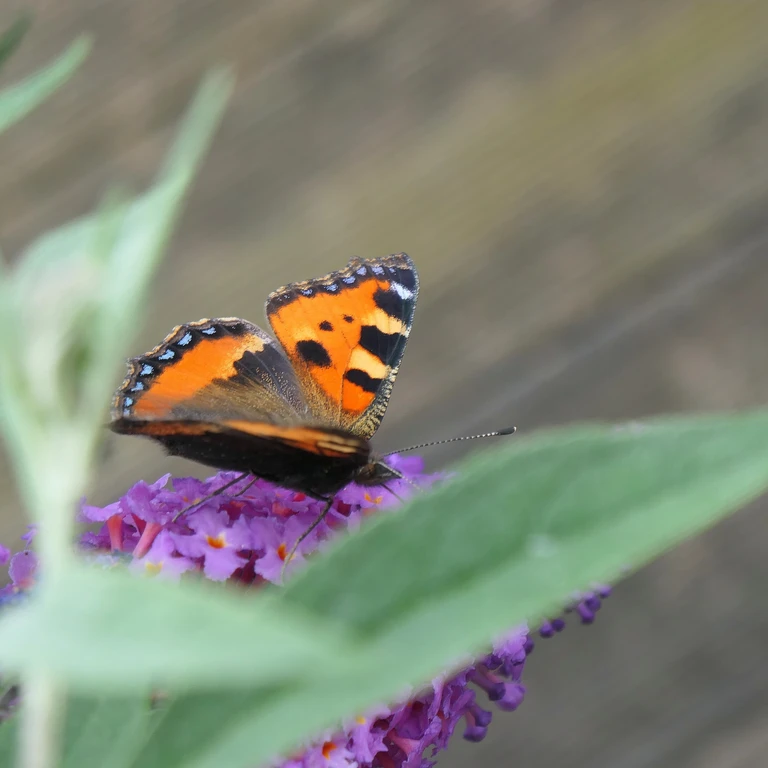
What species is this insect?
Aglais urticae
